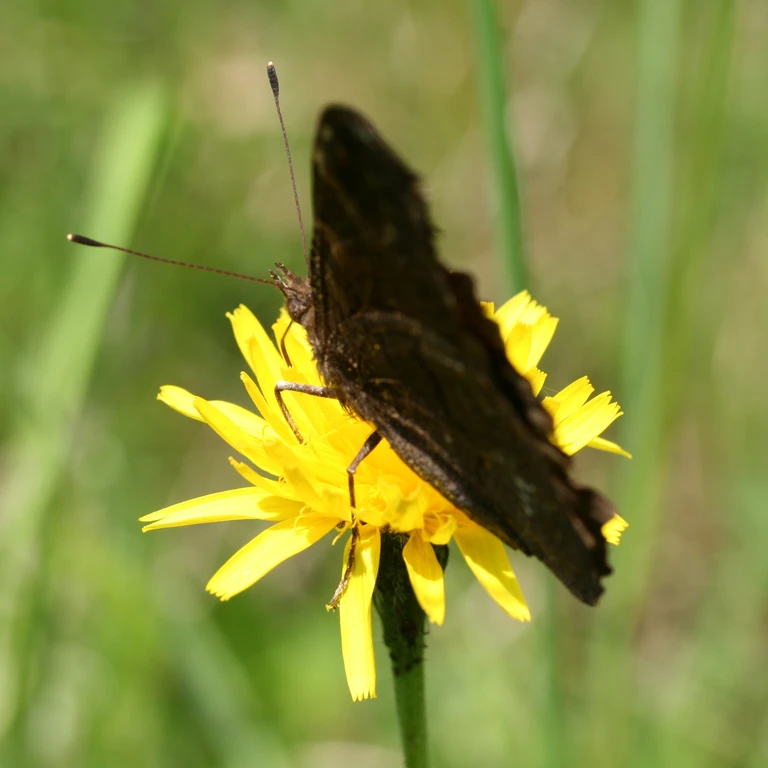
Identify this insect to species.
Aglais io
